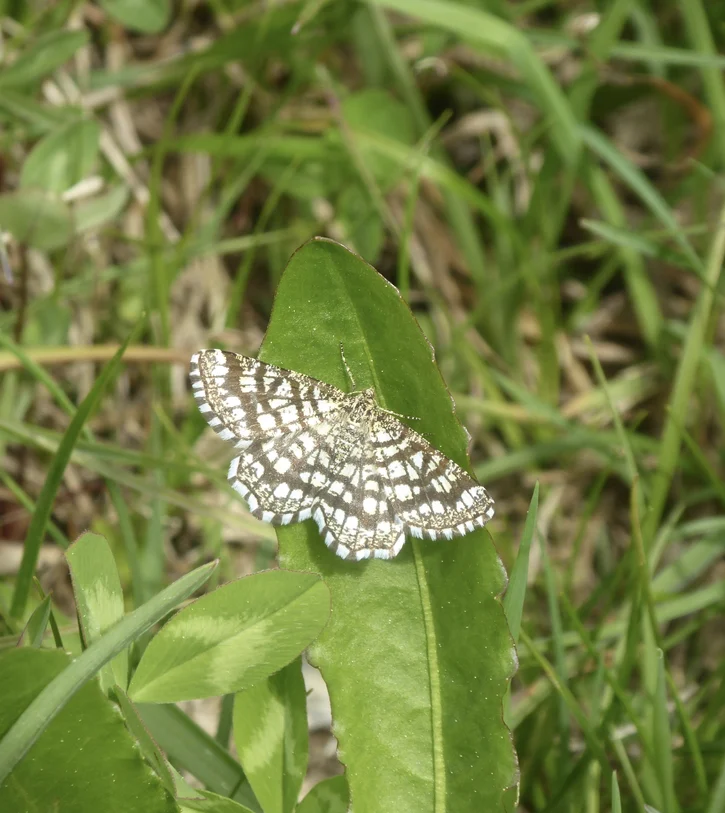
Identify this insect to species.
Chiasmia clathrata
